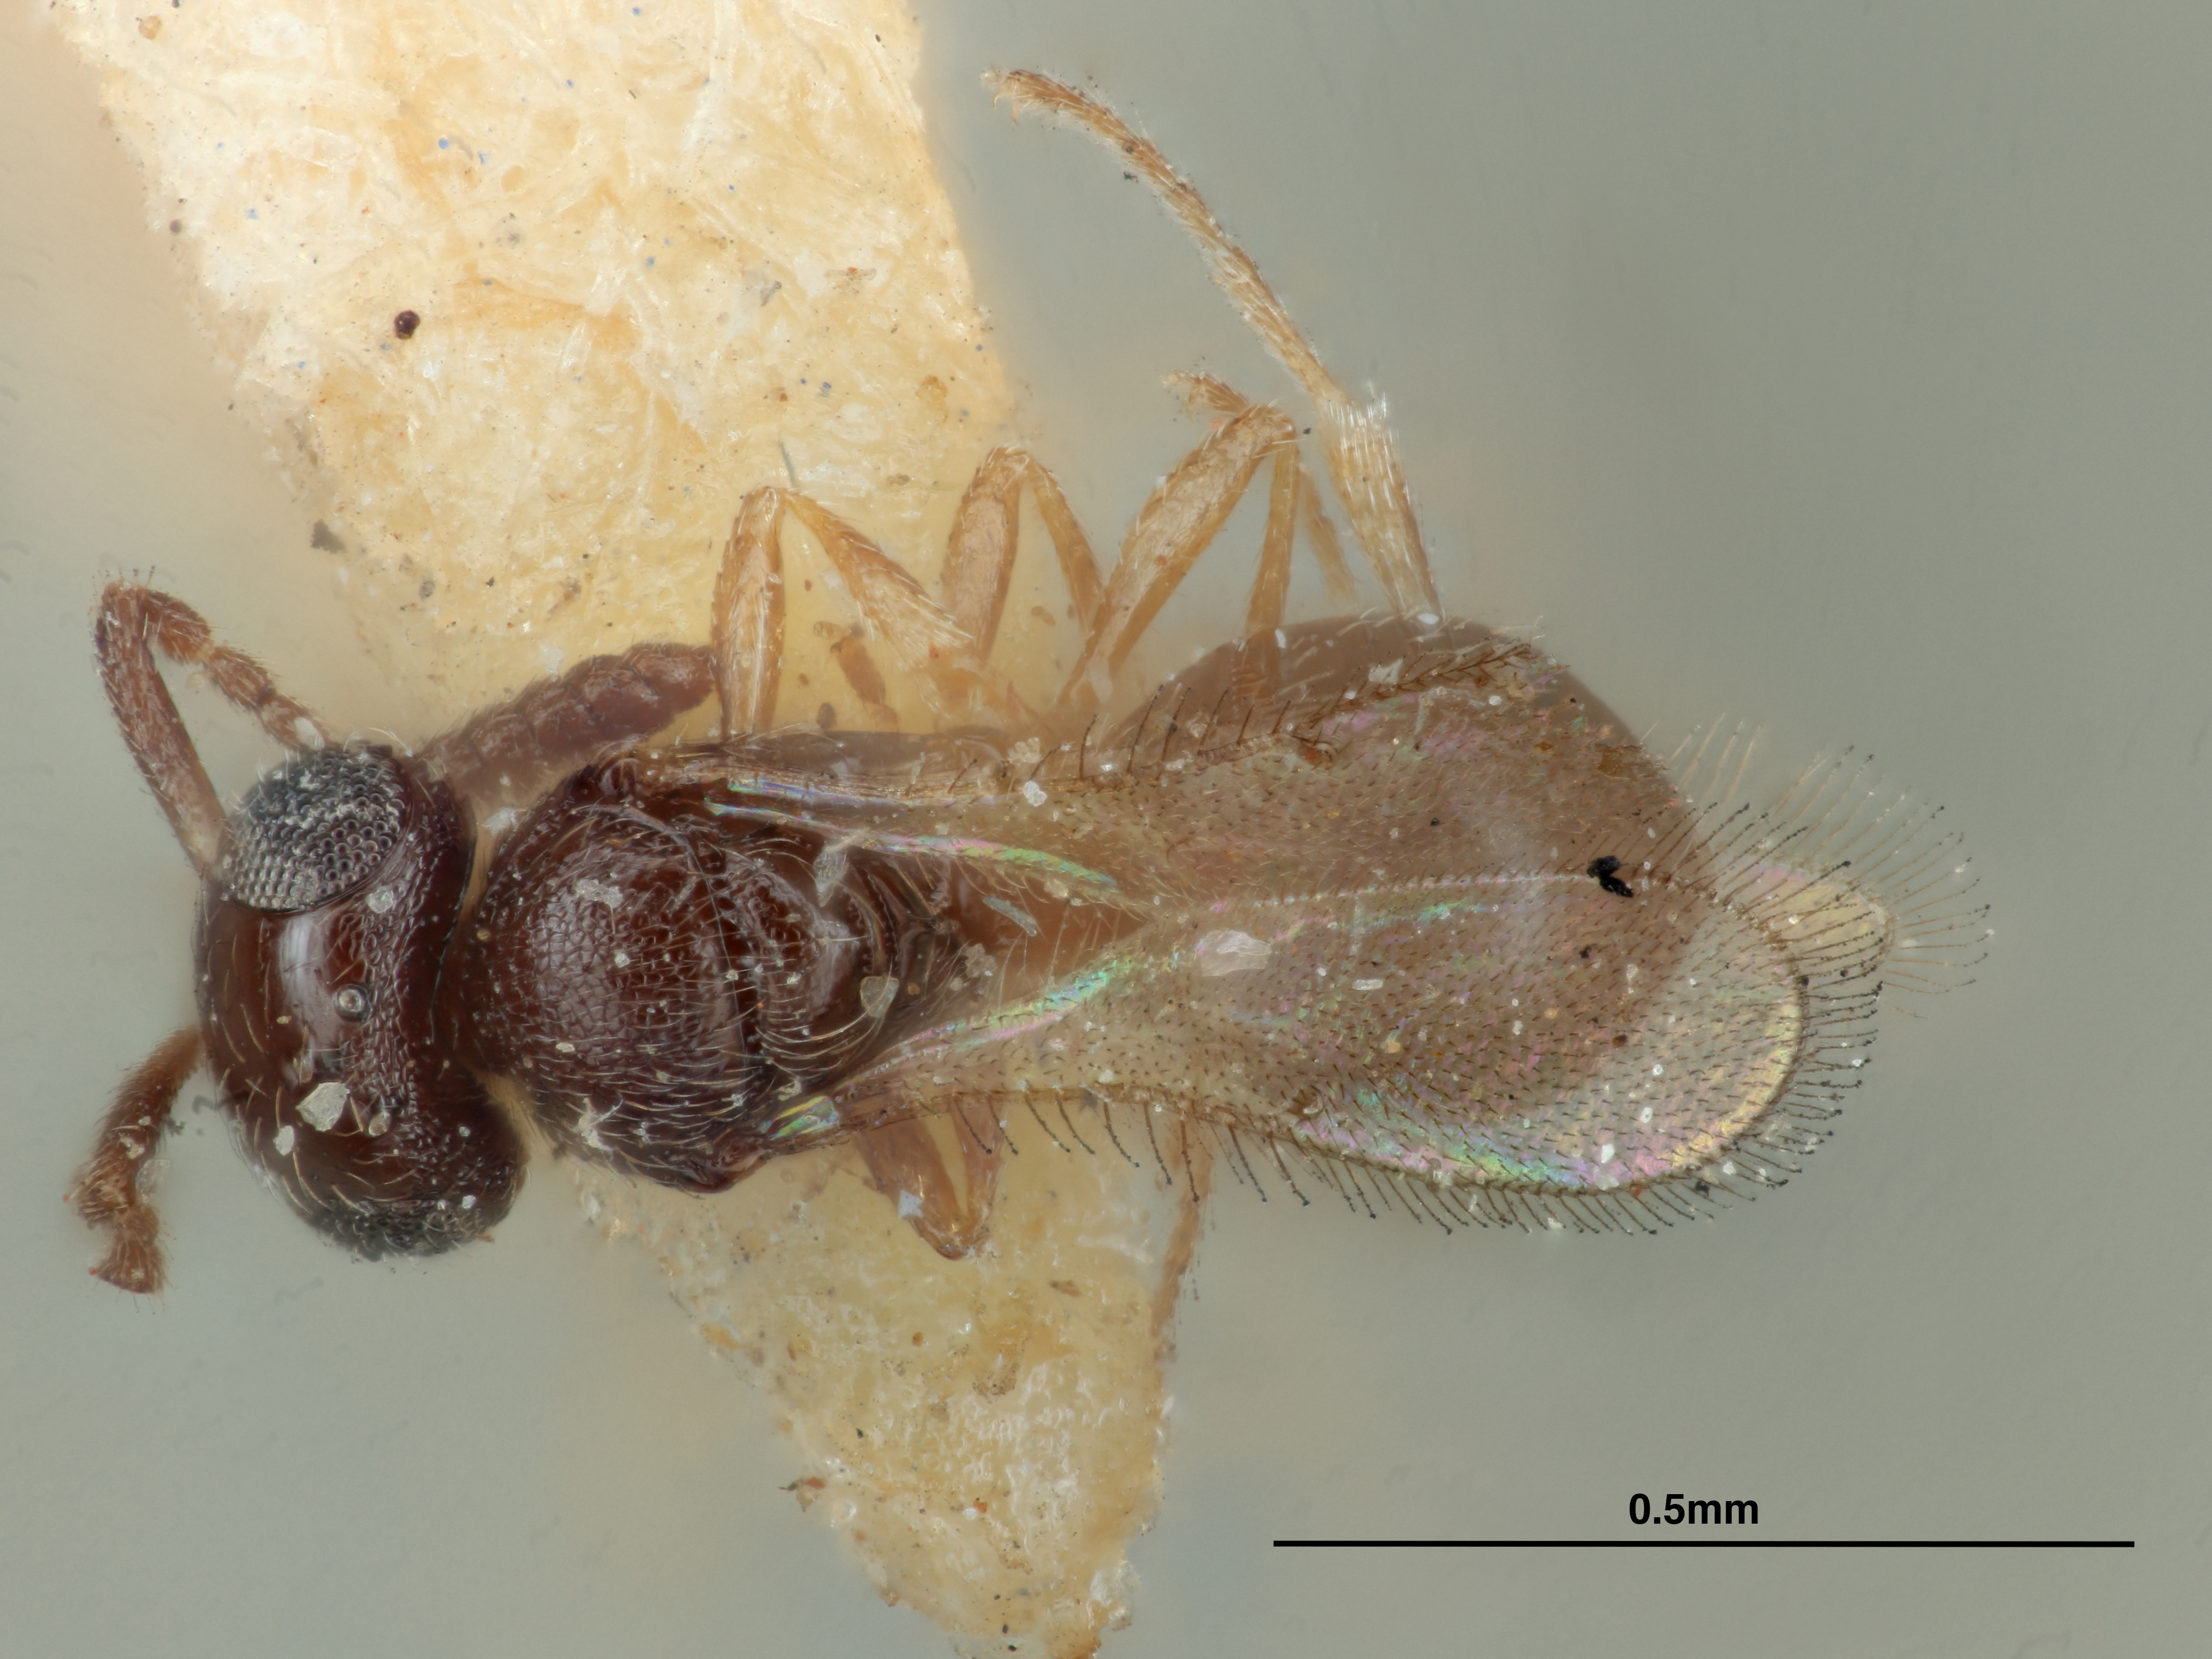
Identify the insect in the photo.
Trimorus repentinus
